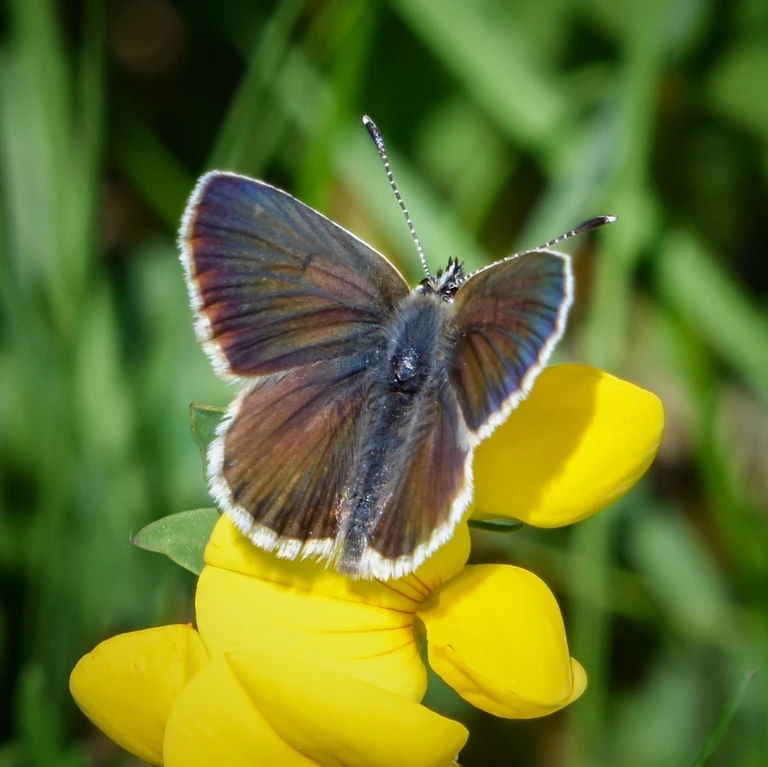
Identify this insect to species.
Cyaniris semiargus
